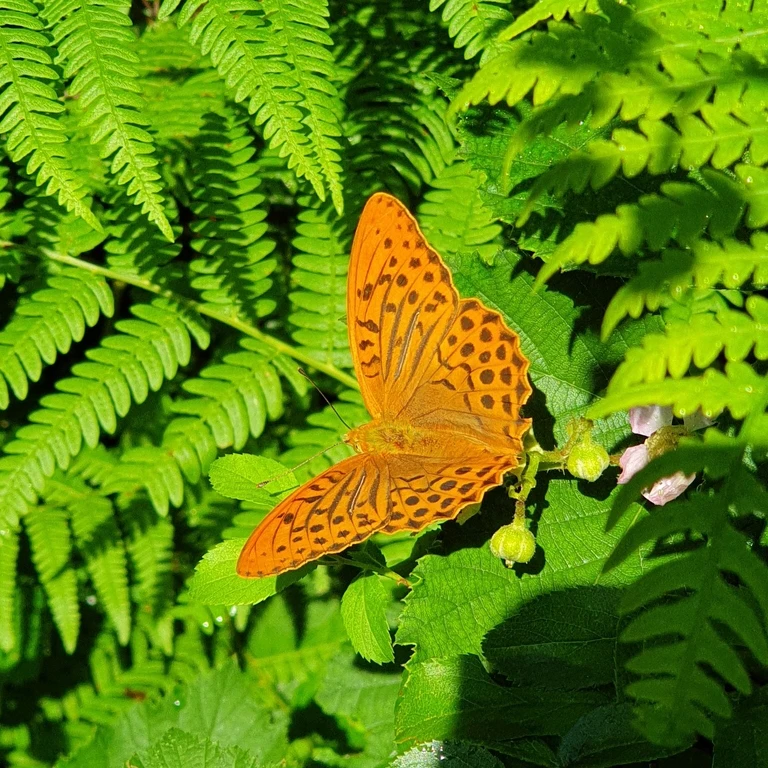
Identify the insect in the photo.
Argynnis paphia
